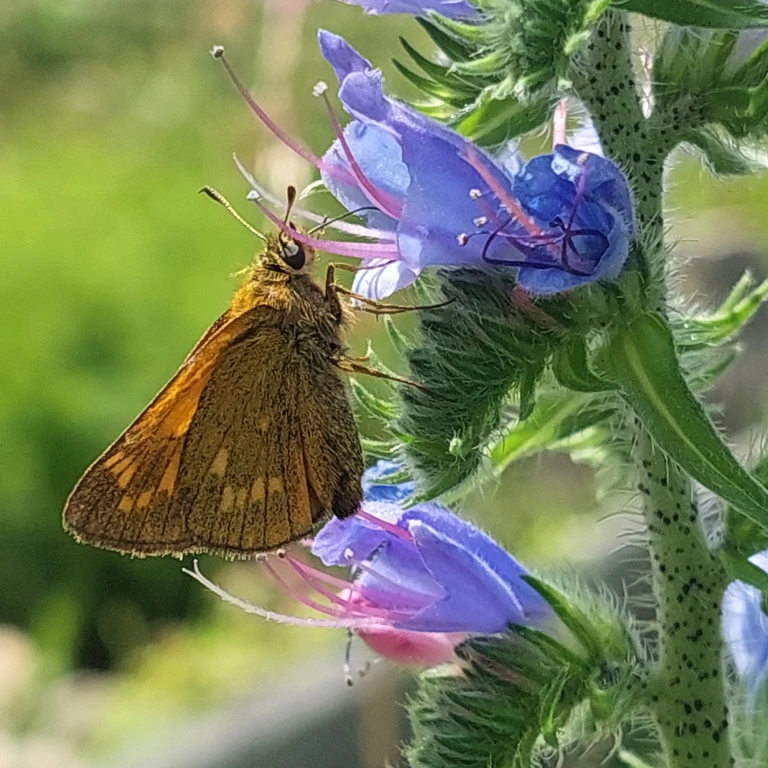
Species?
Ochlodes sylvanus (also Ochlodes venata)
